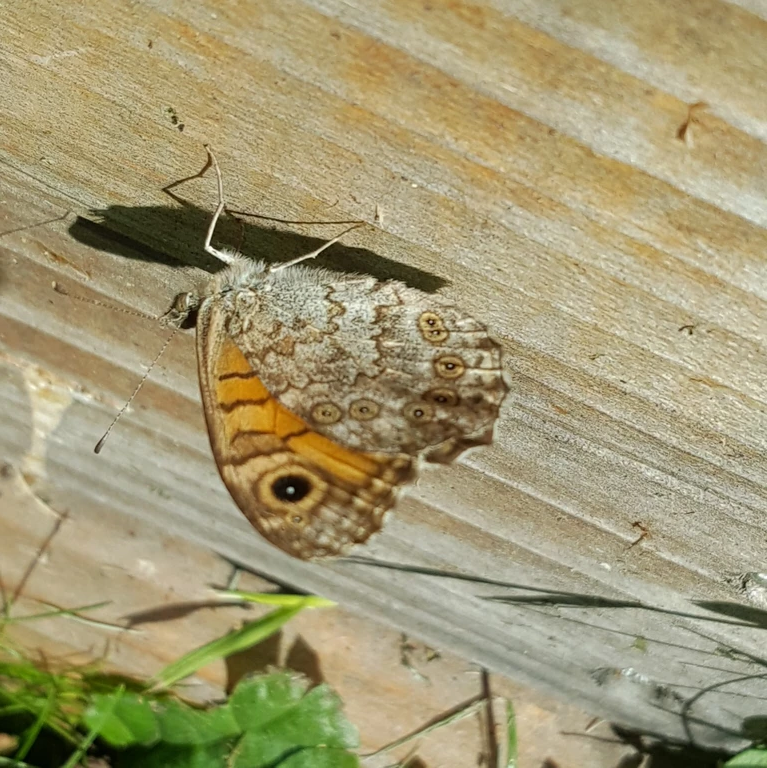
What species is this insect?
Lasiommata megera (also Pararge megera)
